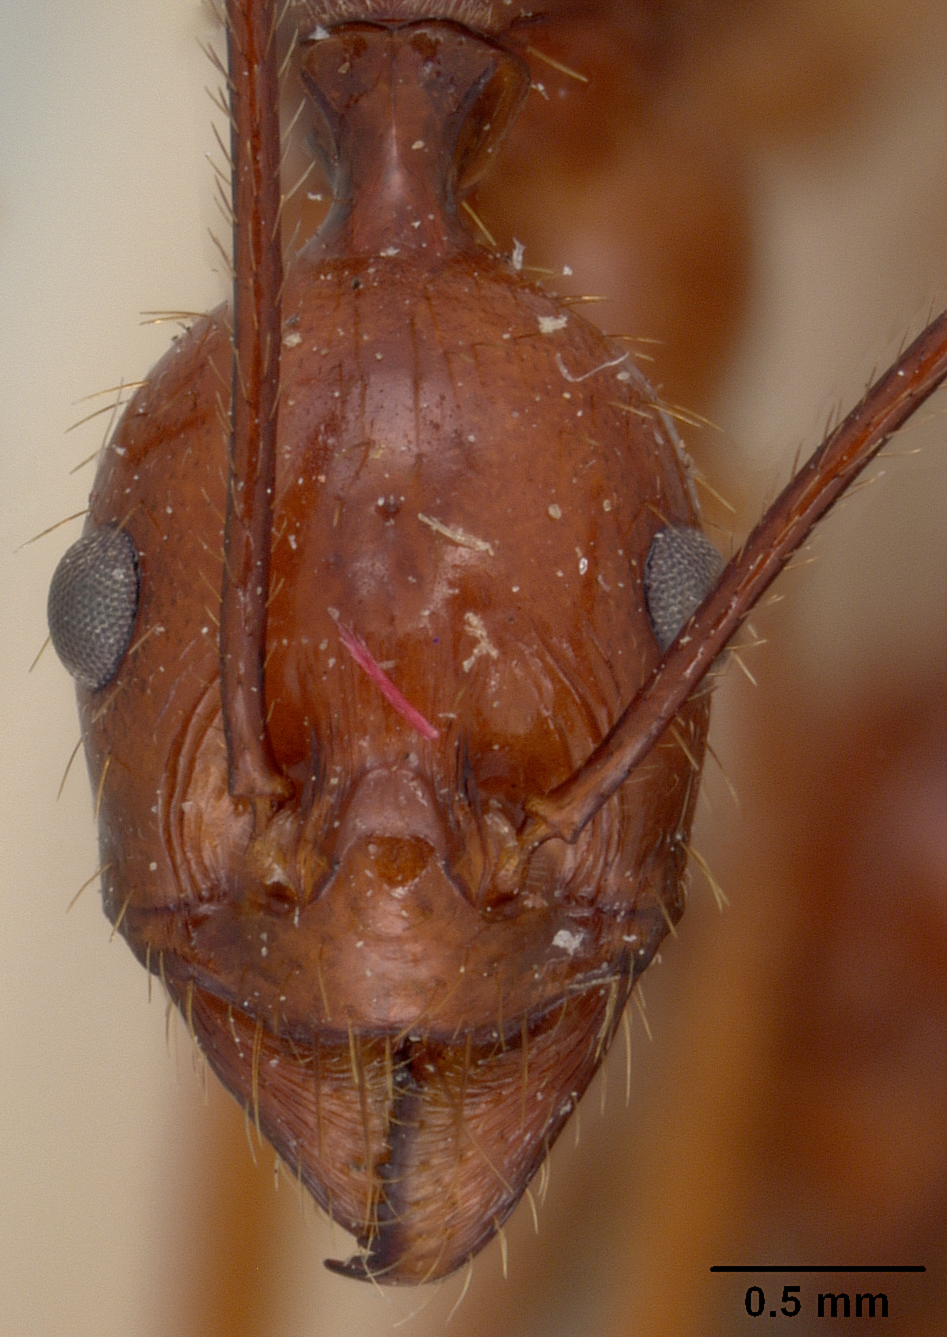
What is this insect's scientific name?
Aphaenogaster swammerdami
